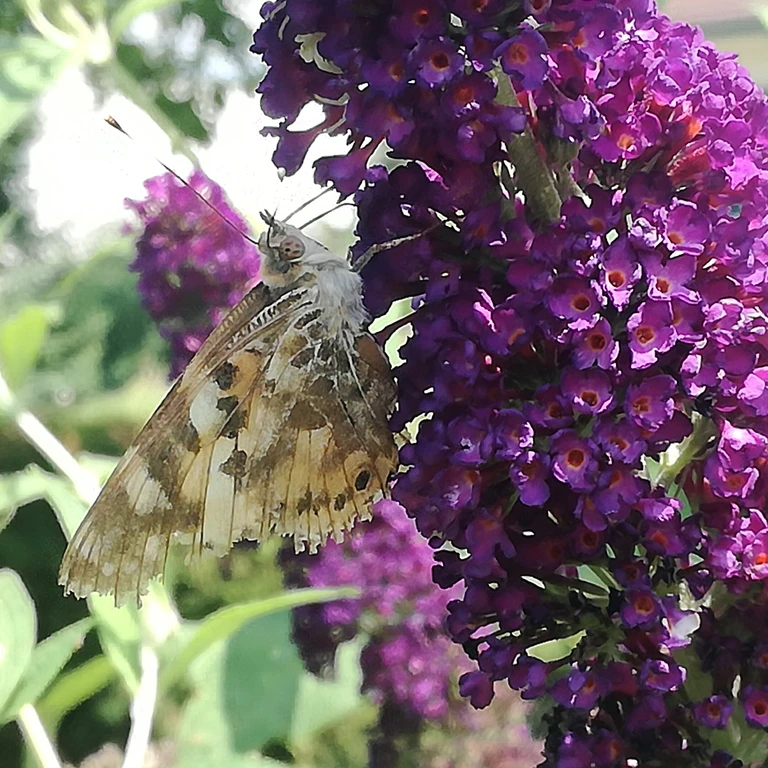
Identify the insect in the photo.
Vanessa cardui
